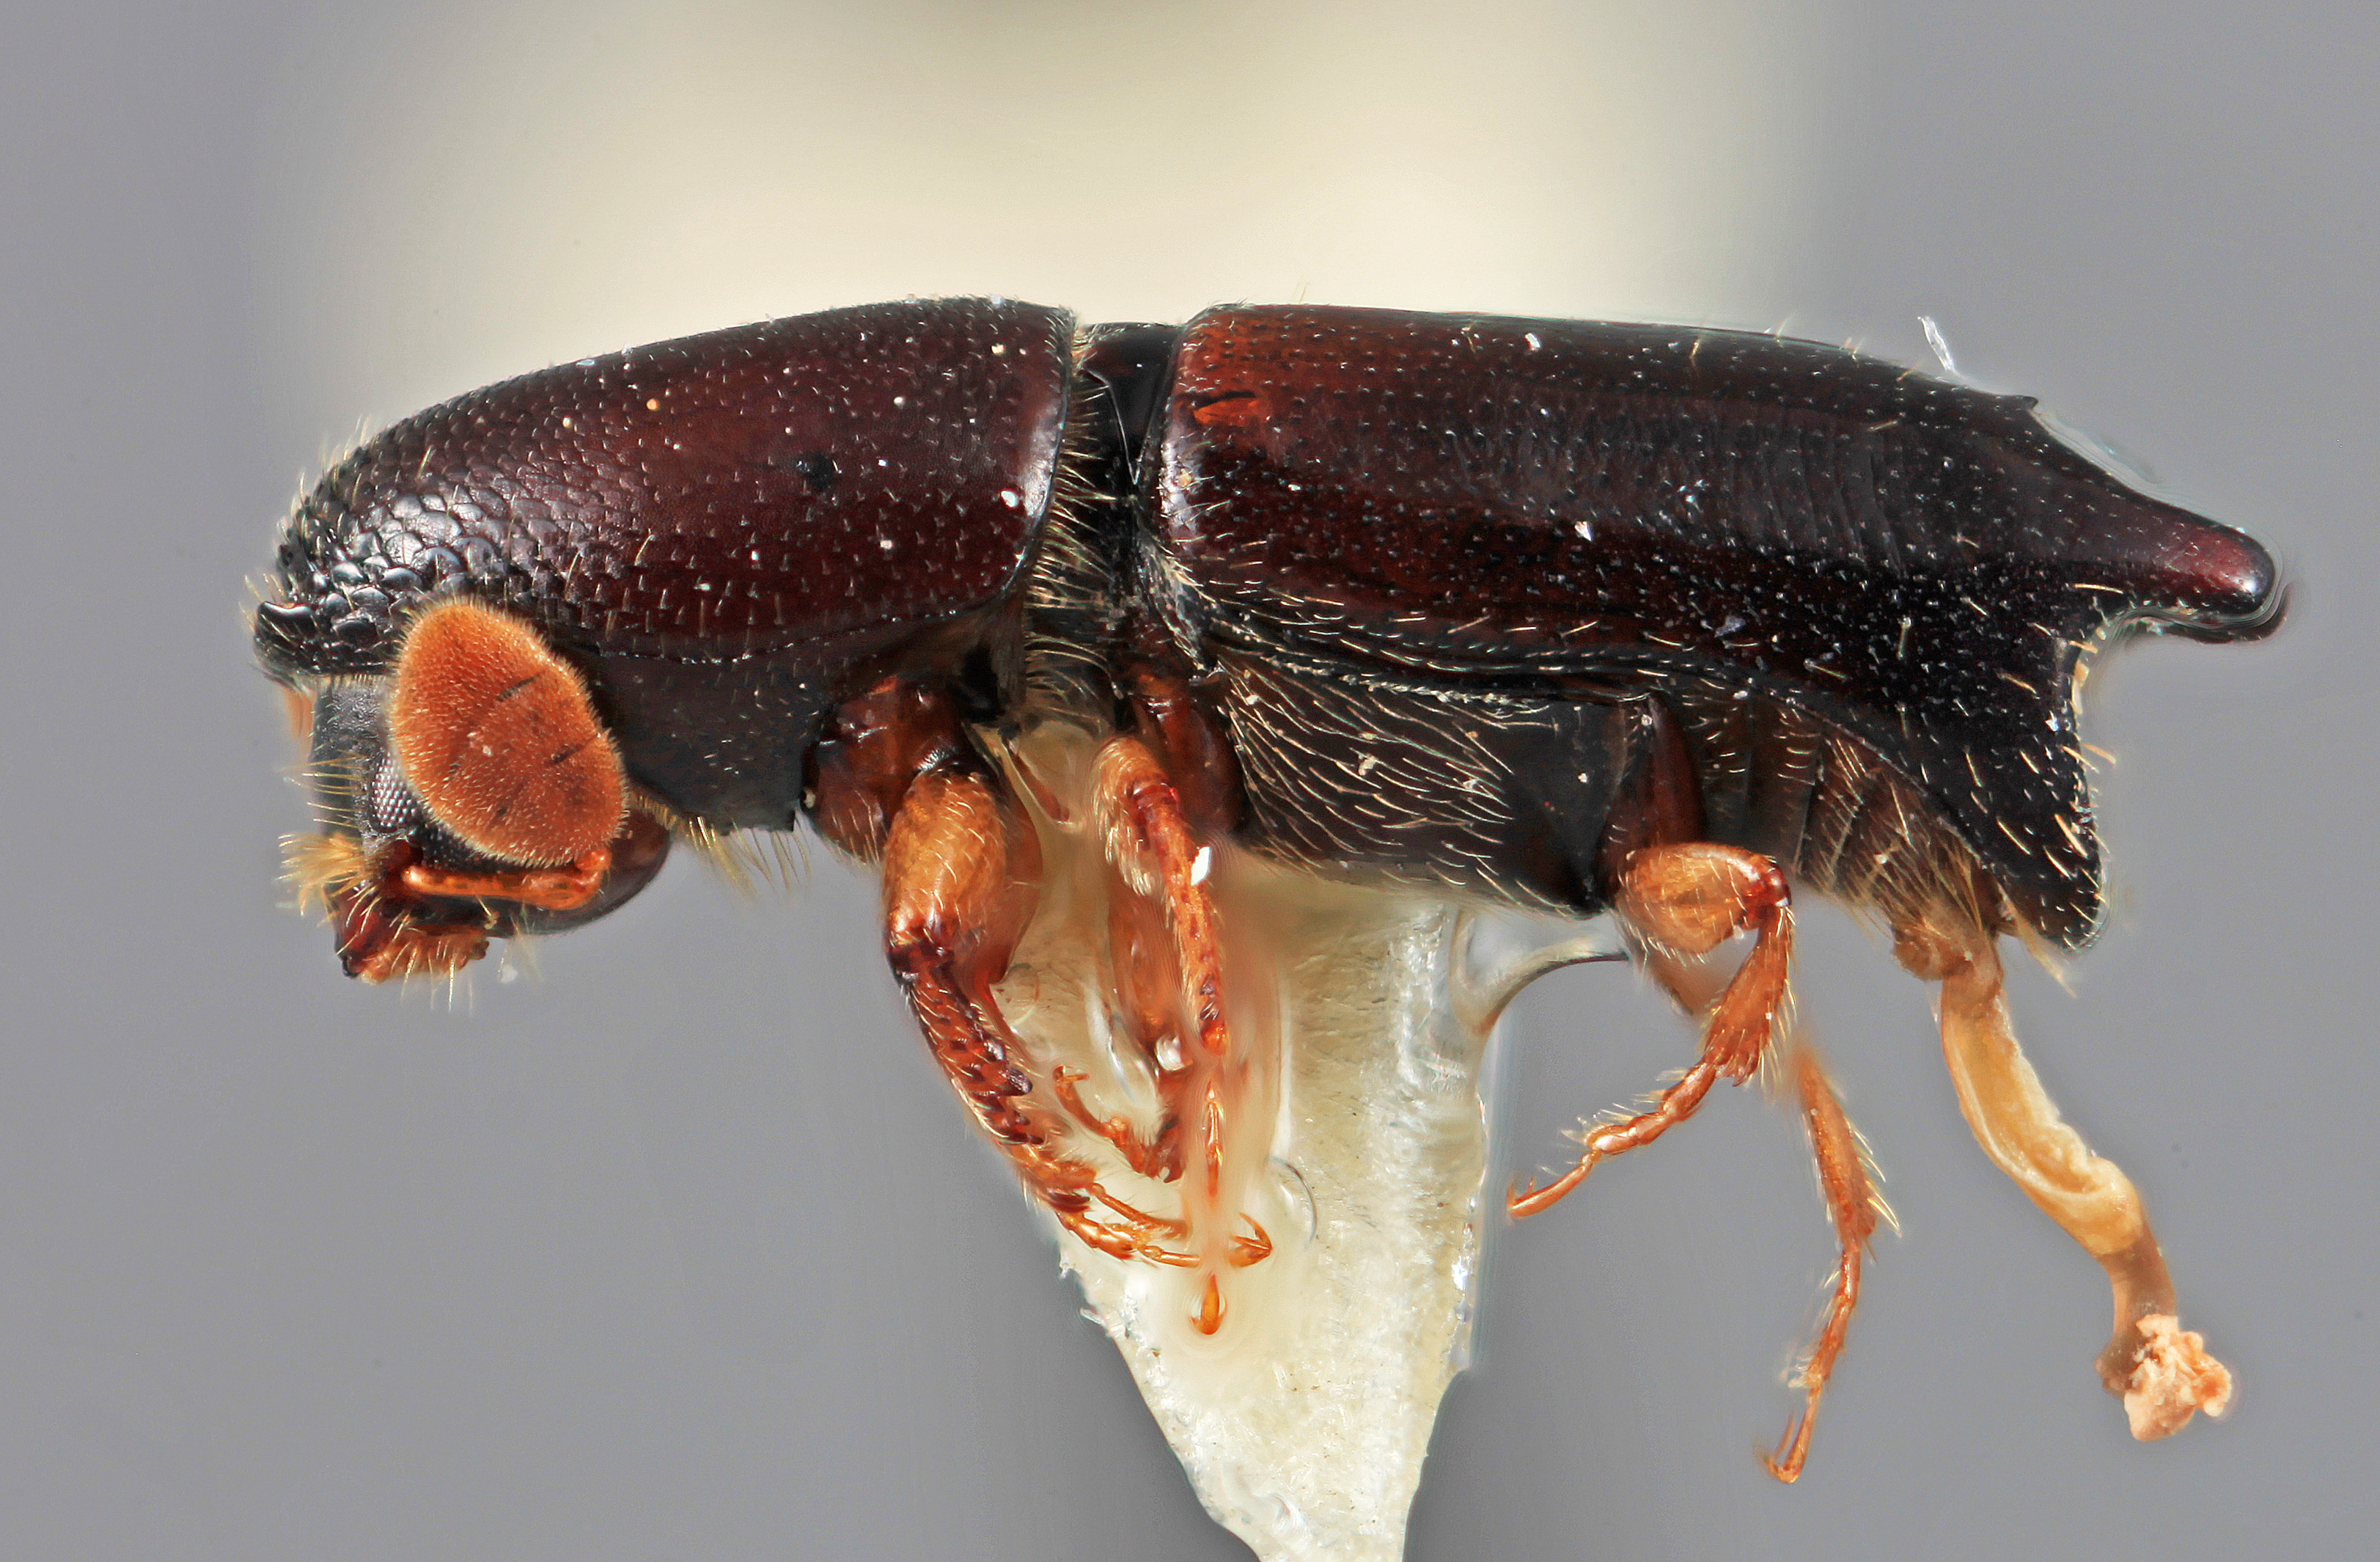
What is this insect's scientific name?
Amphicranus splendens
